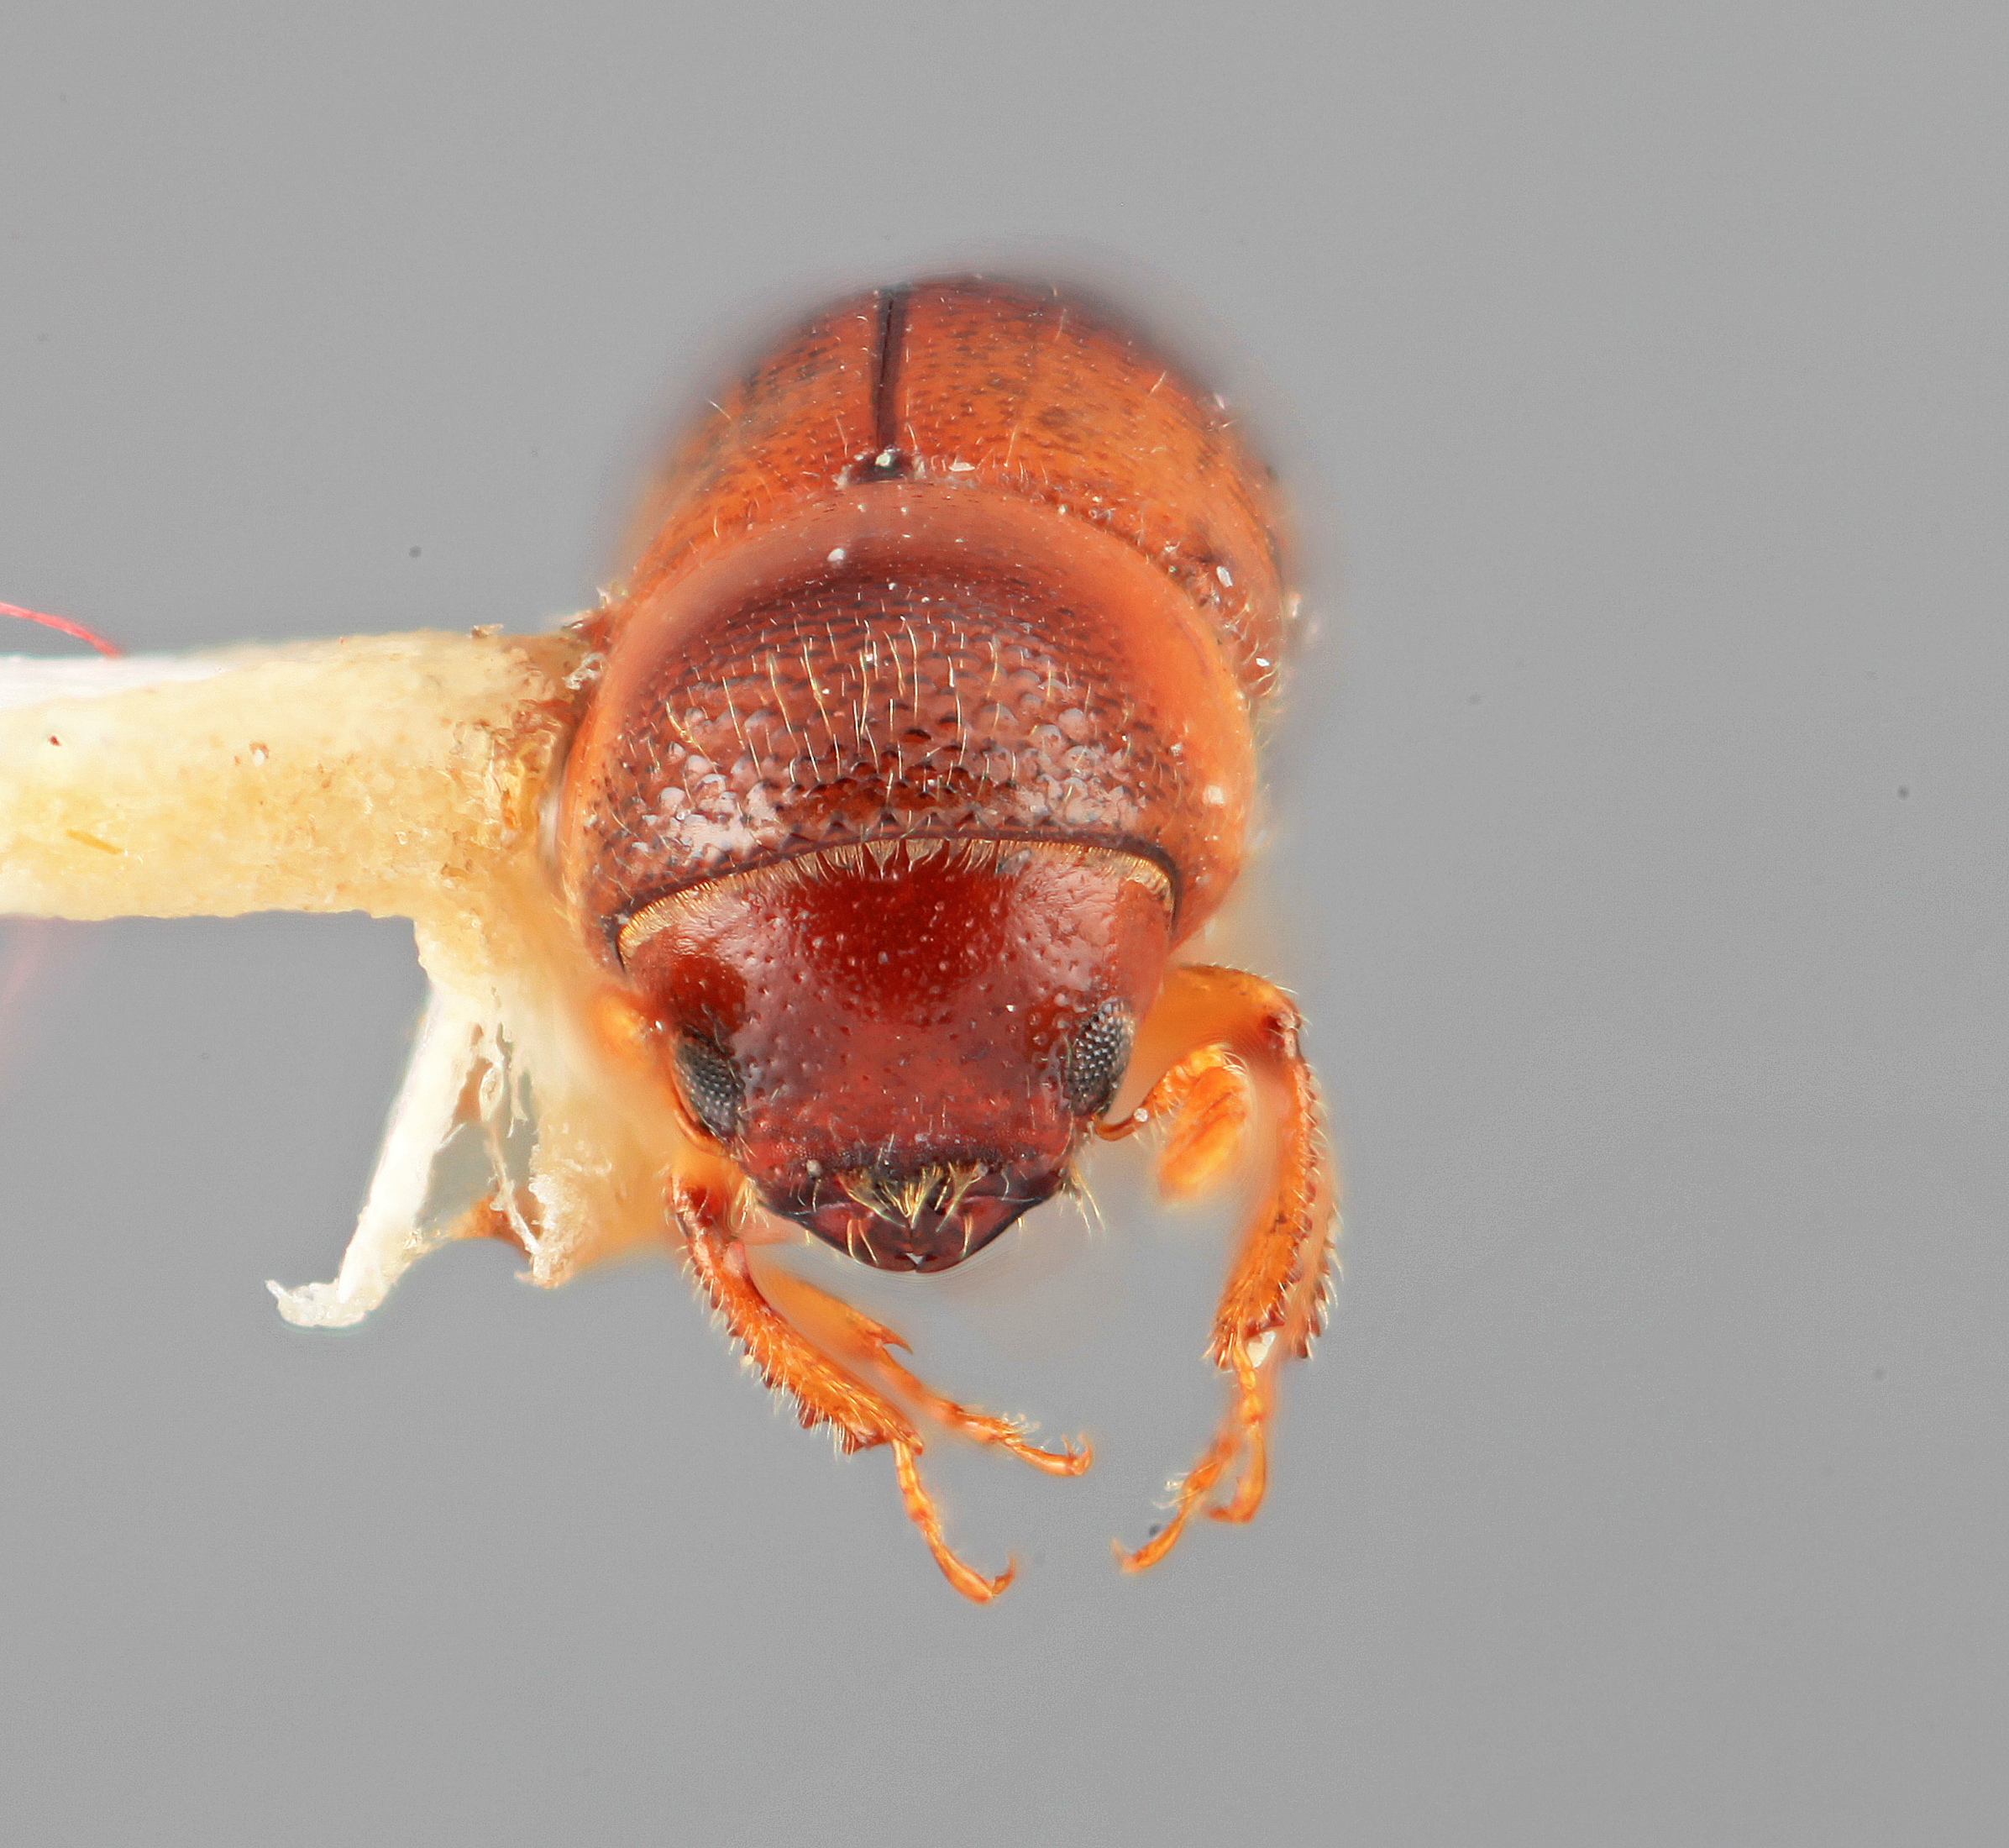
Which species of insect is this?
Monarthrum subgranulatum
